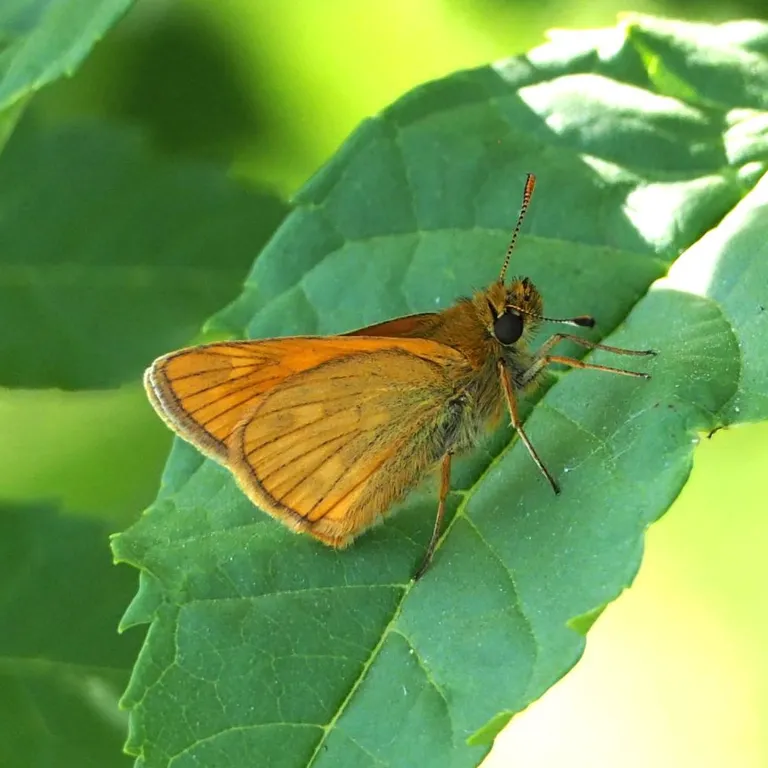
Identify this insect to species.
Ochlodes sylvanus (also Ochlodes venata)
